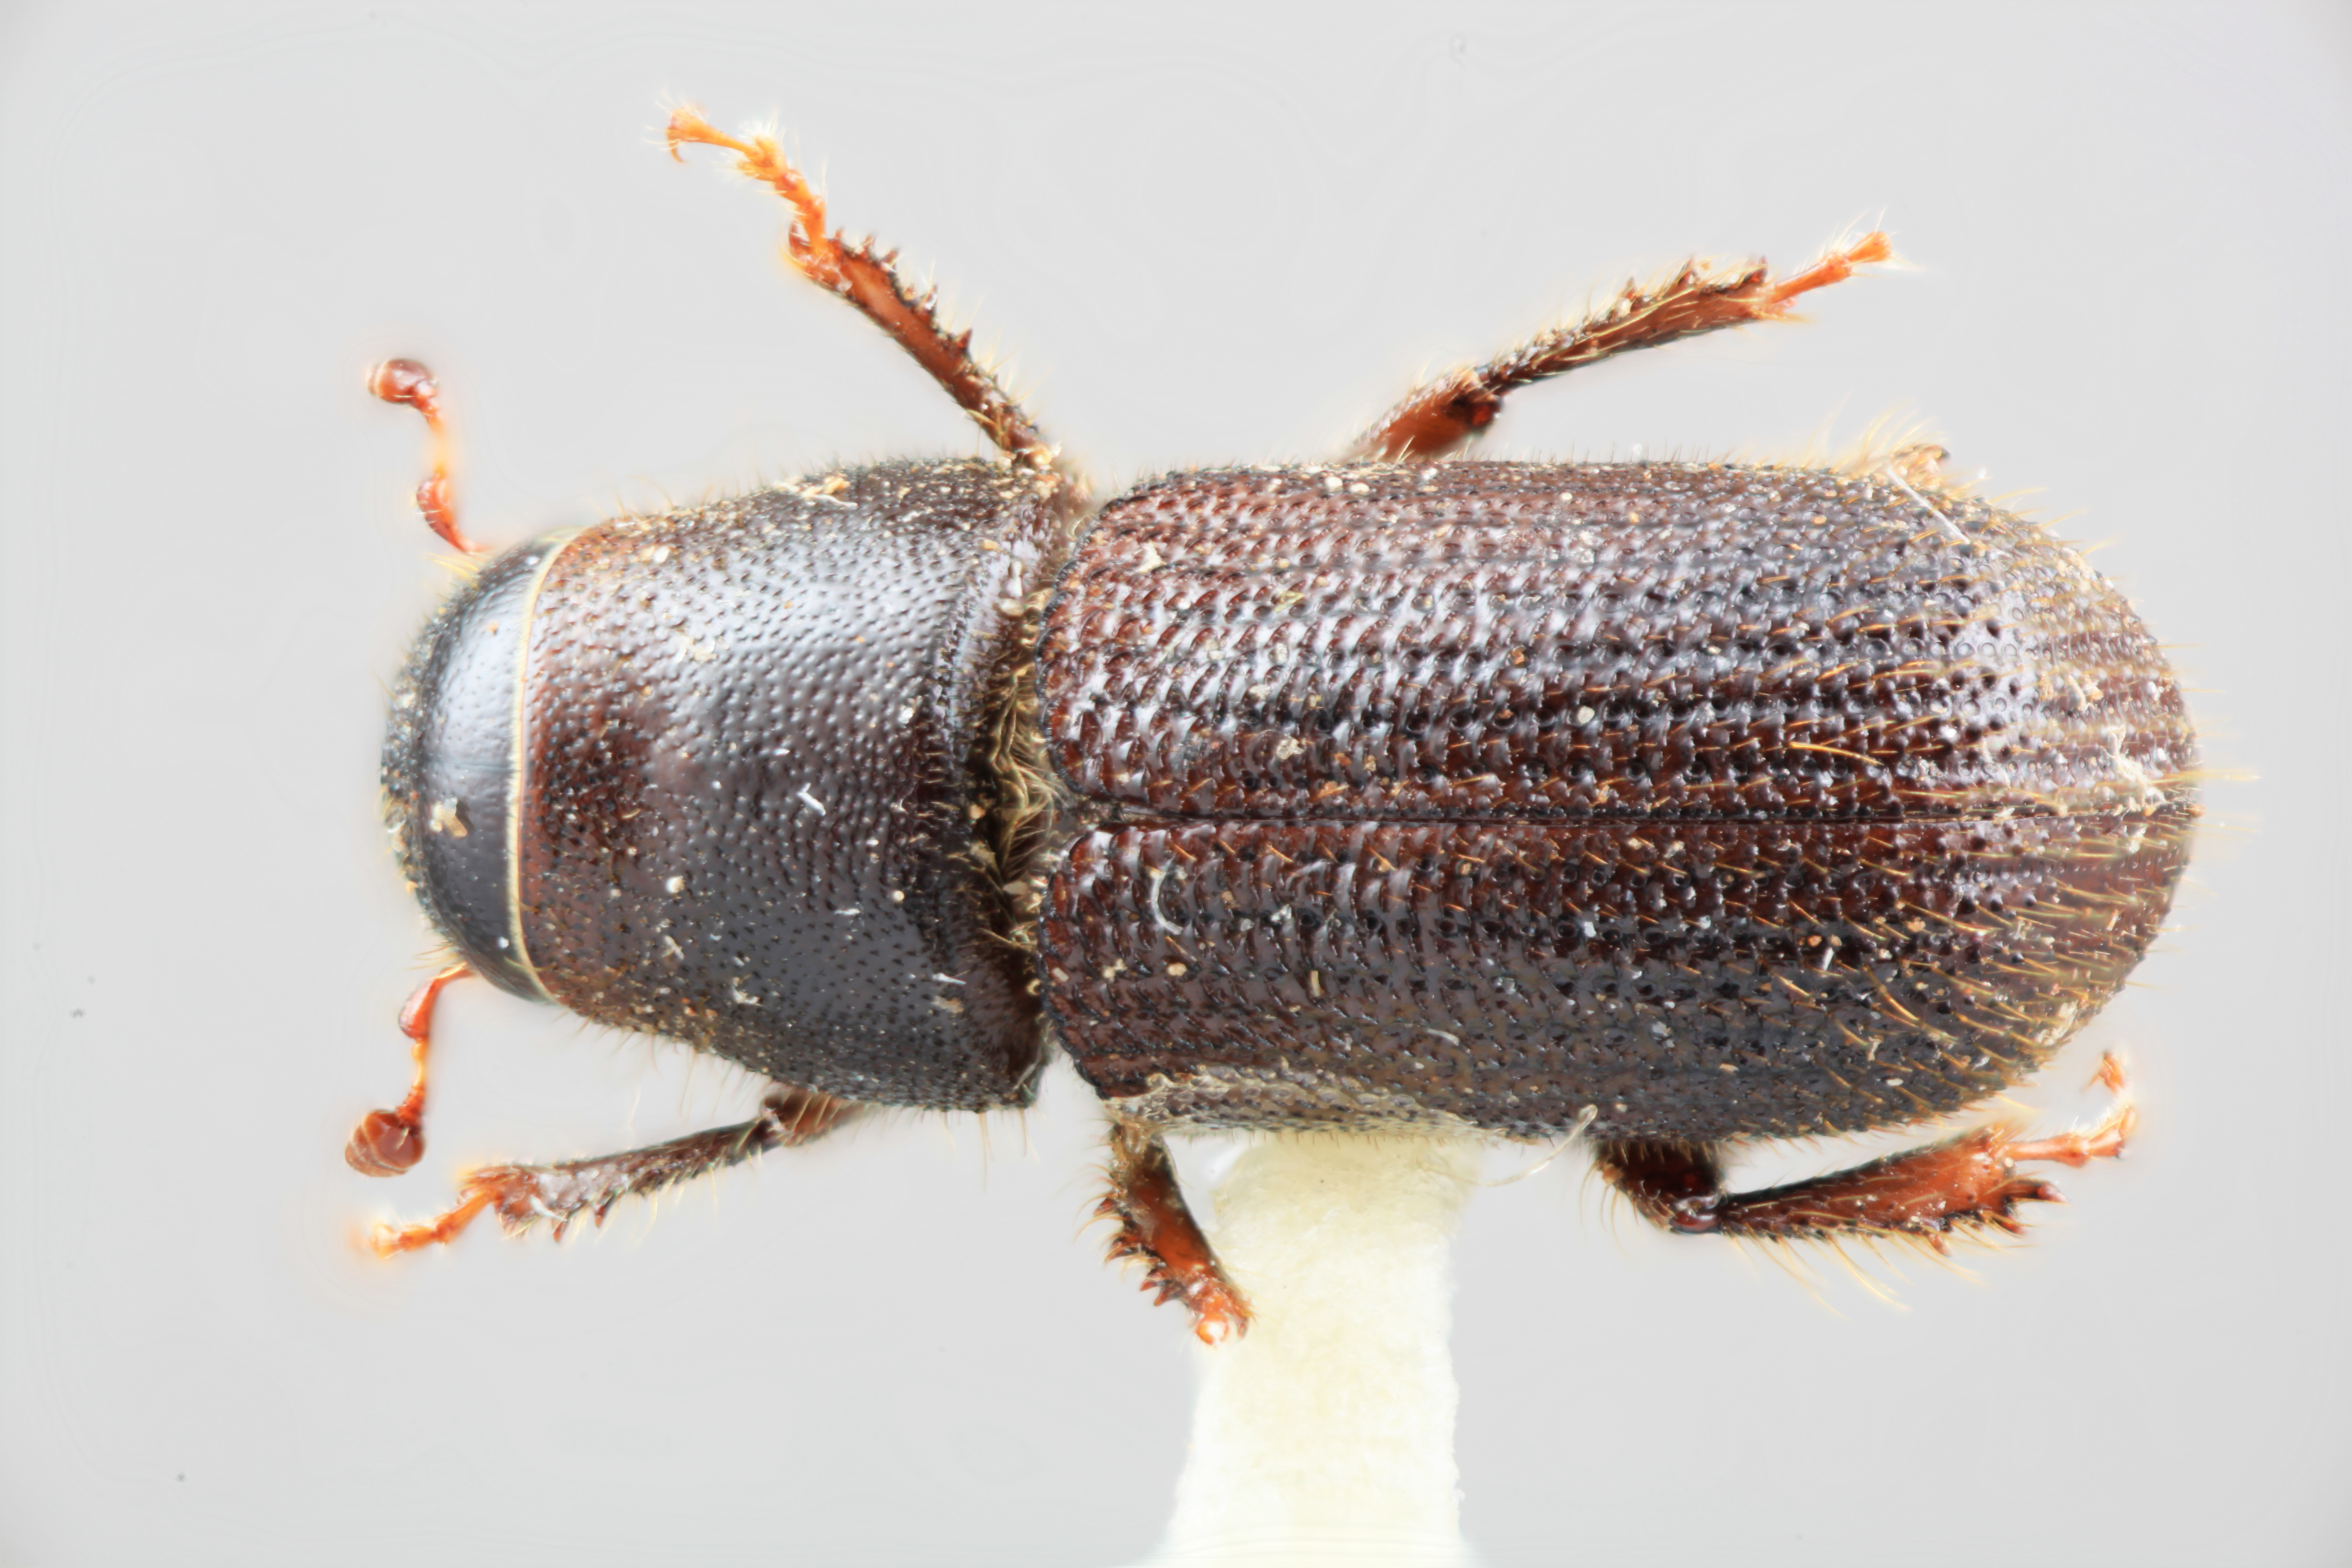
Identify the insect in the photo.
Dendroctonus aztecus
